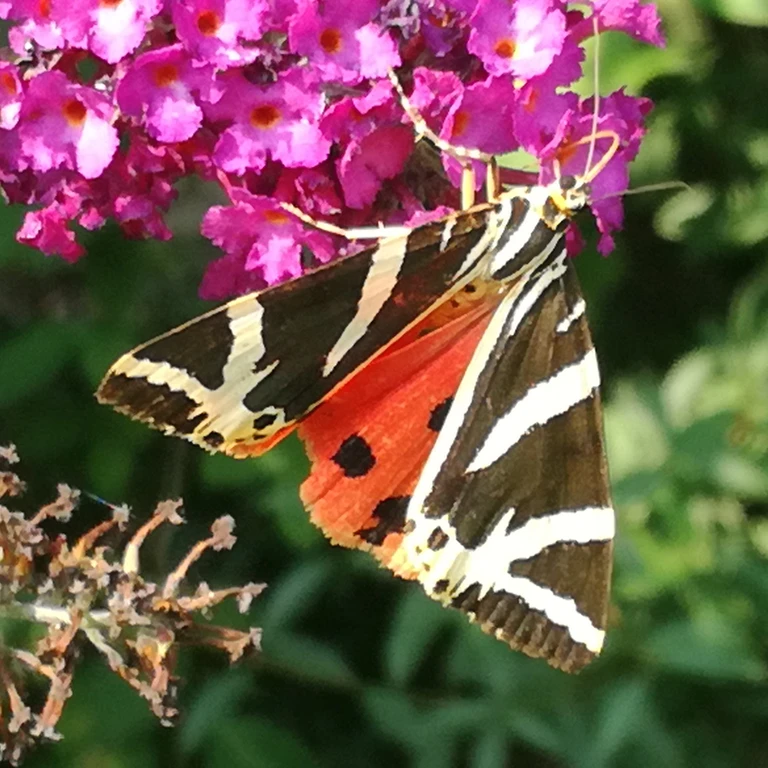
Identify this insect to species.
Euplagia quadripunctaria
